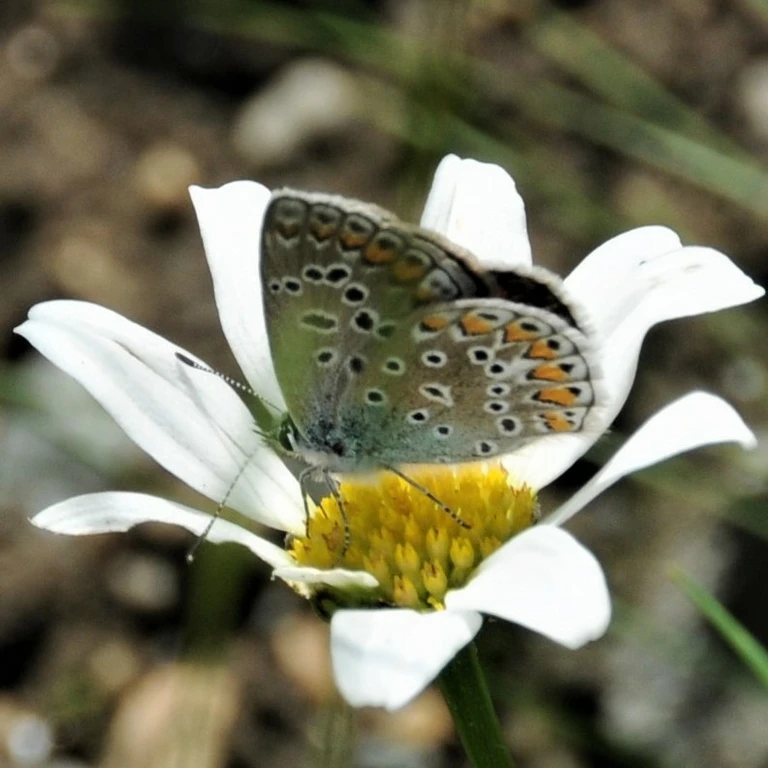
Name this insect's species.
Polyommatus icarus
